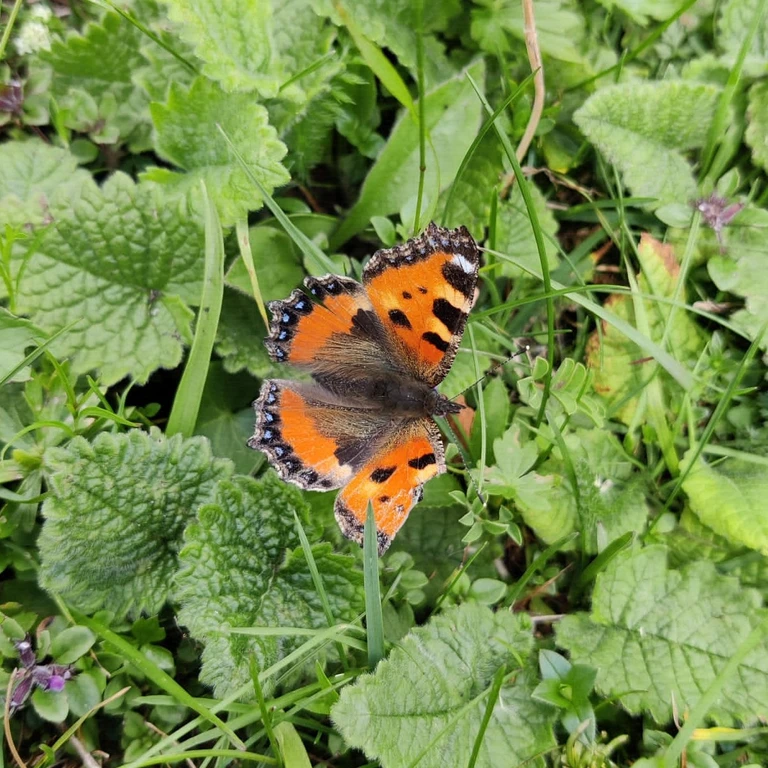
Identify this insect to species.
Aglais urticae
